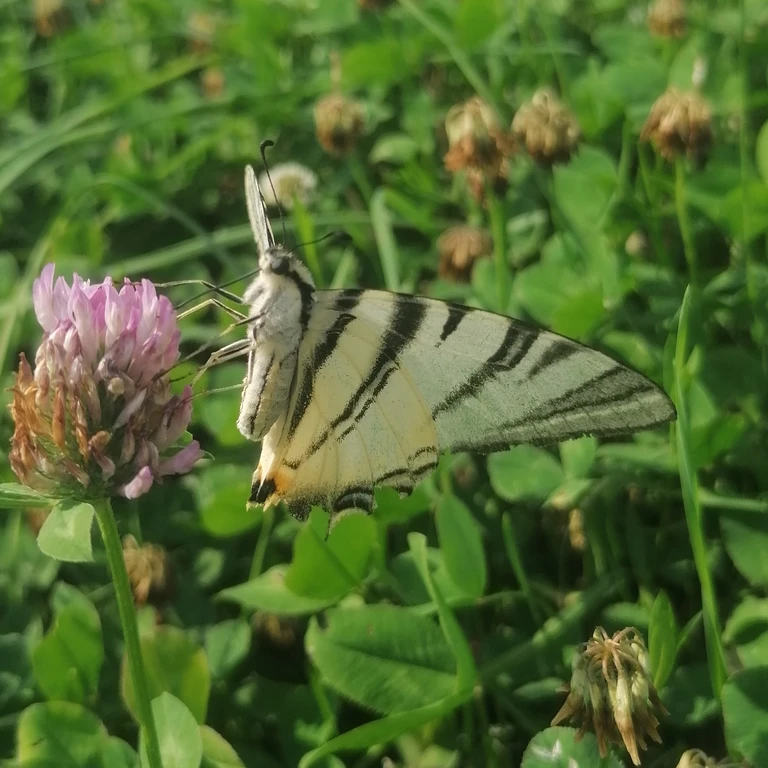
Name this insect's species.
Iphiclides podalirius
